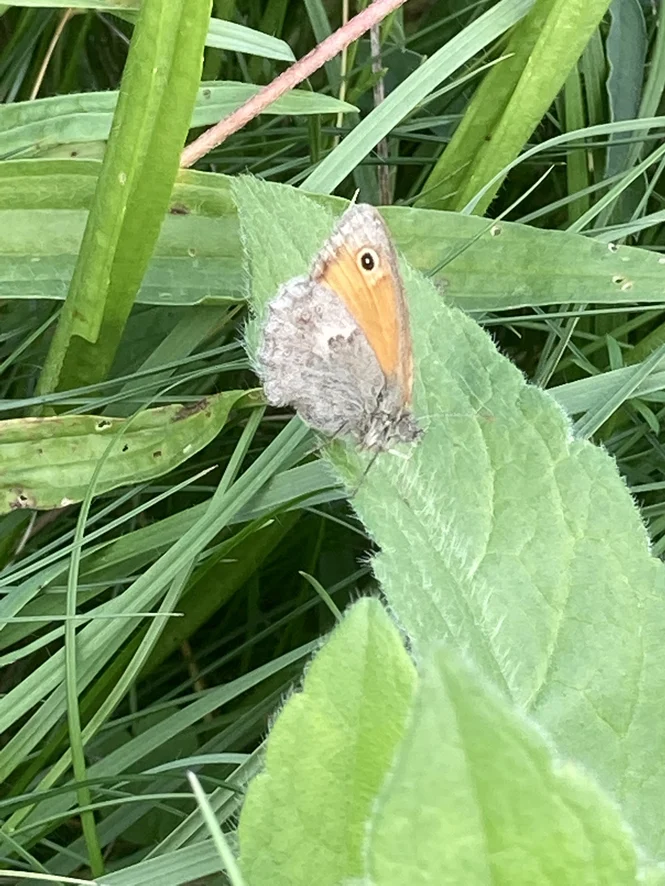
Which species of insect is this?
Coenonympha pamphilus
